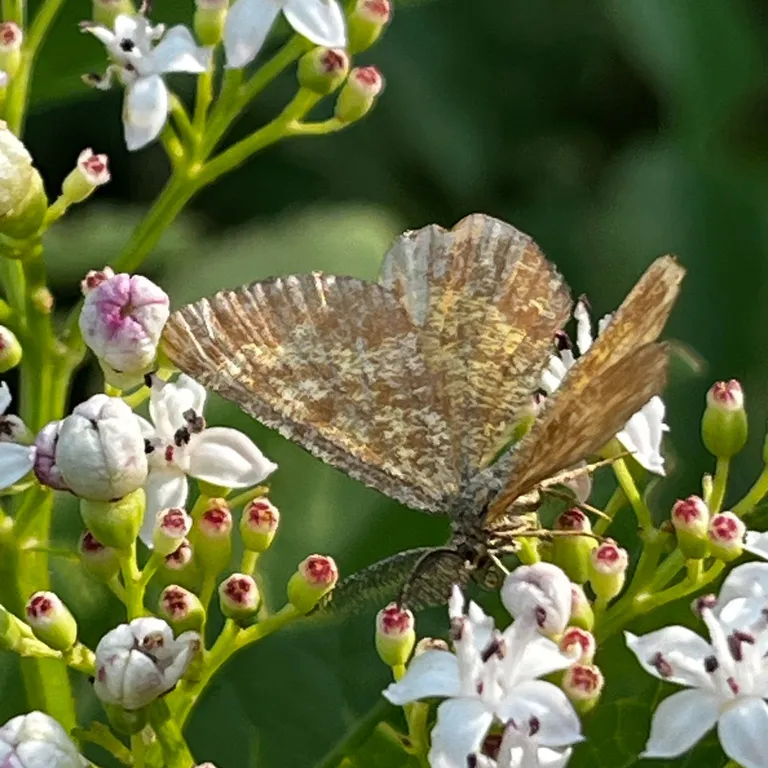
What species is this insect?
Ematurga atomaria
